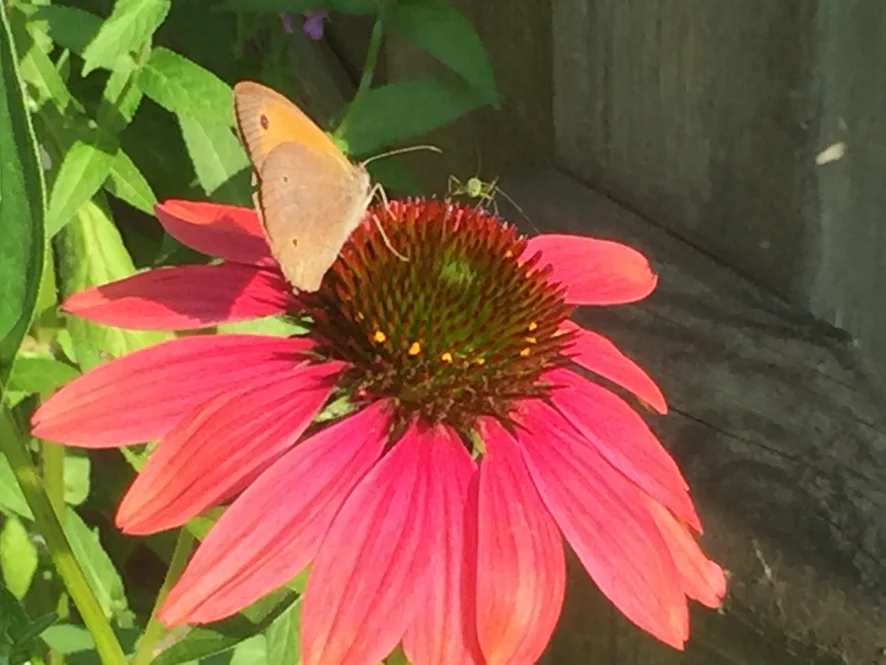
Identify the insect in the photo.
Maniola jurtina
